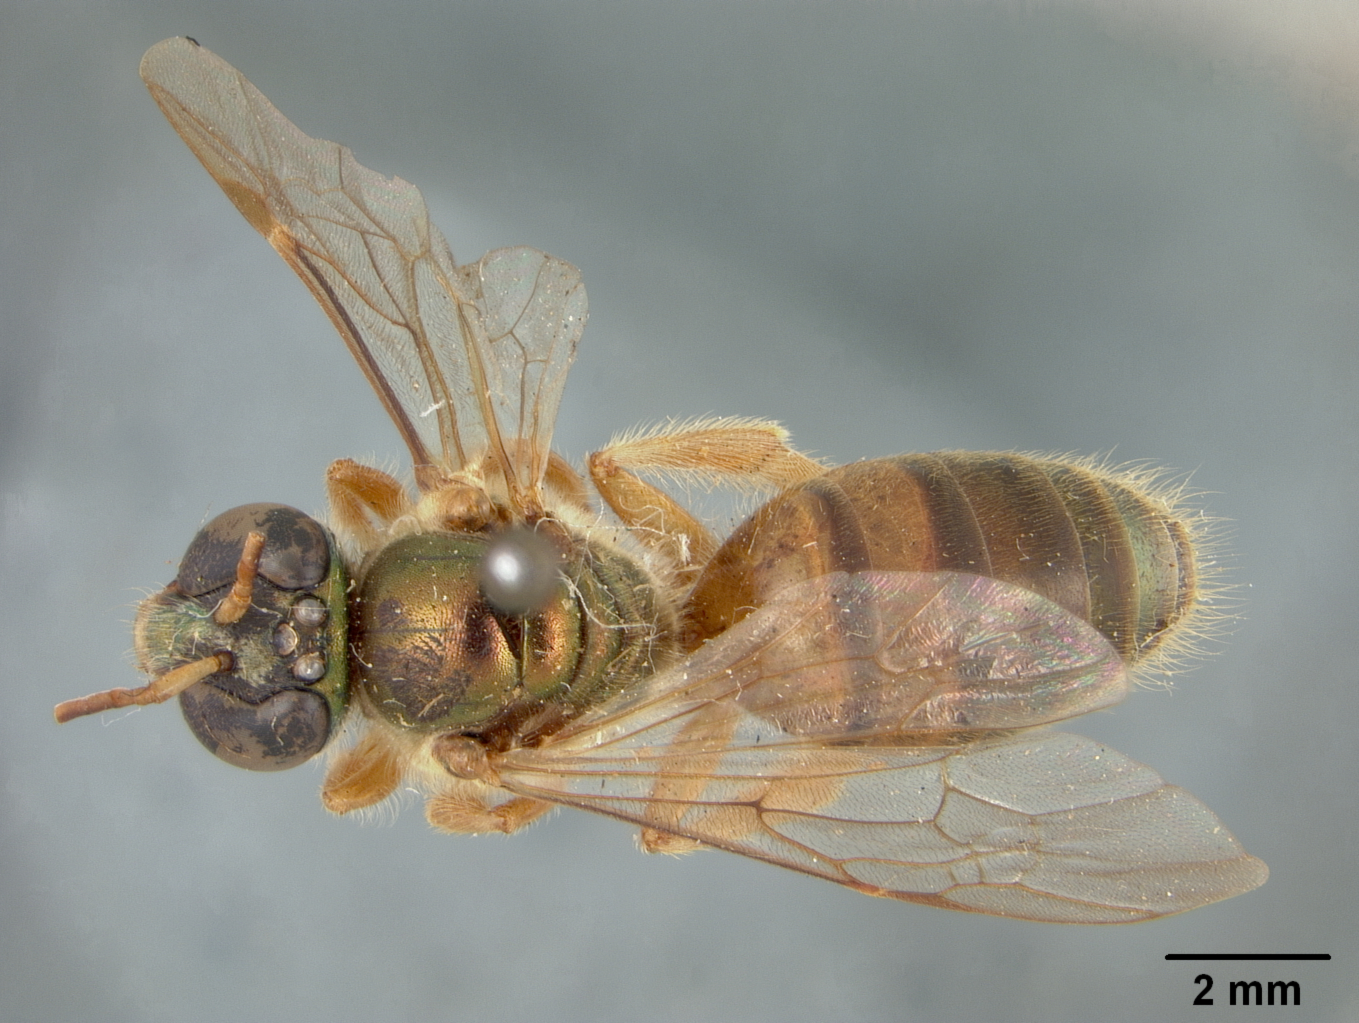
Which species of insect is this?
Megalopta tabascana
